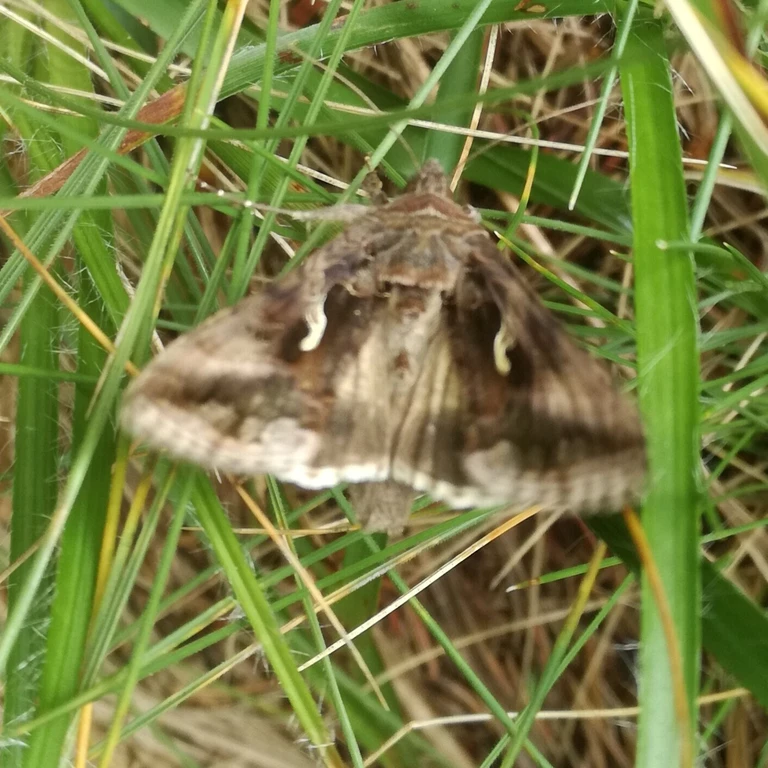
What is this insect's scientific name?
Autographa gamma
